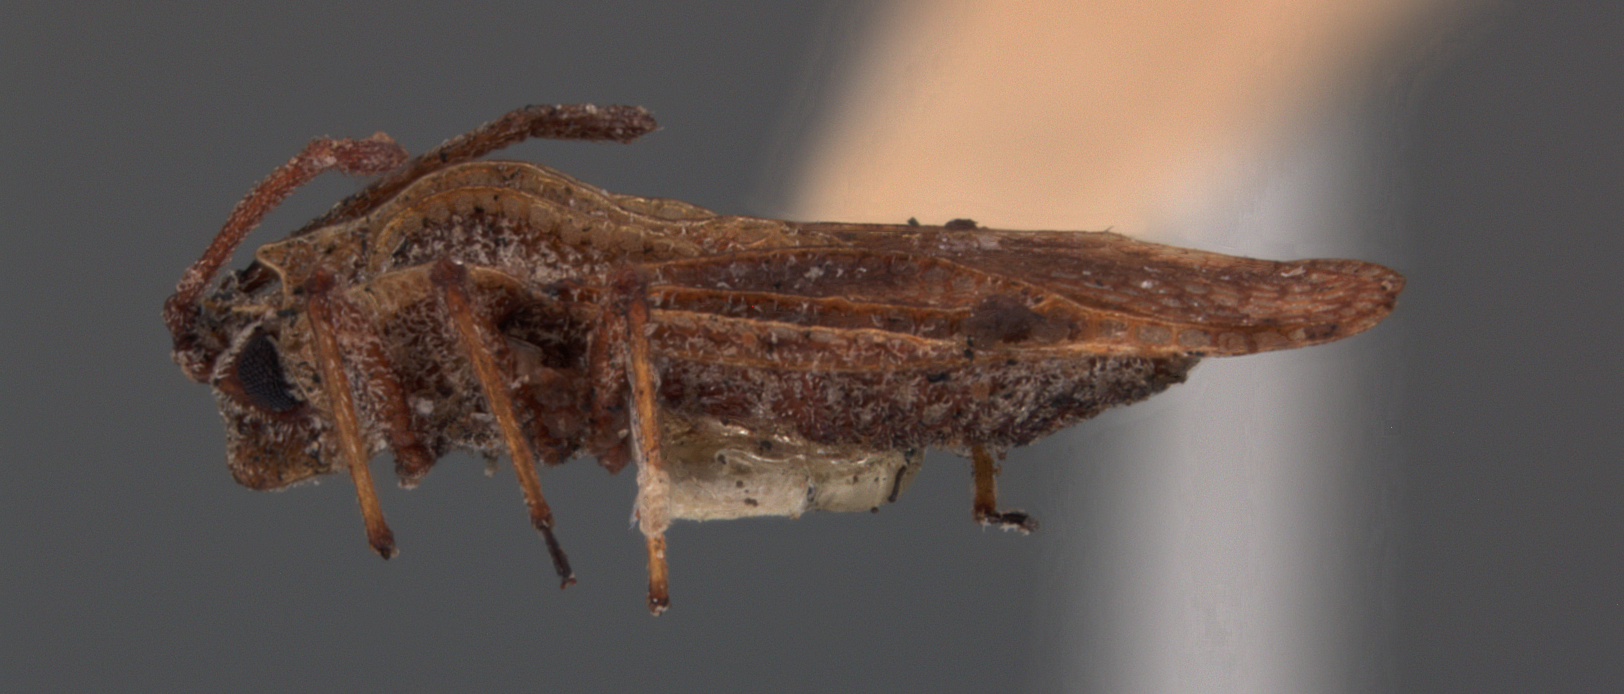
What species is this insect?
Teleonemia haytiensis
